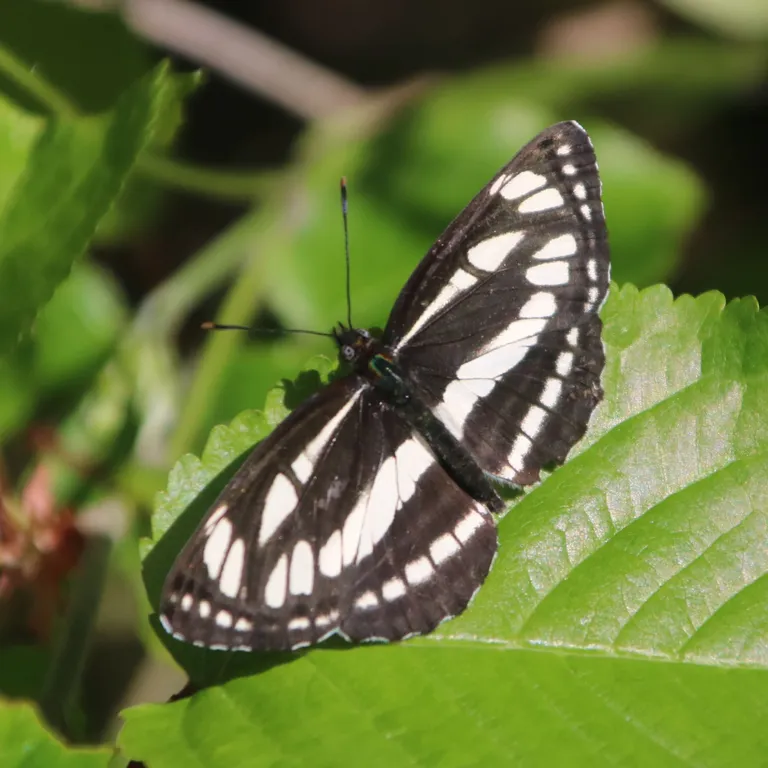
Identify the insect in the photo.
Neptis sappho
